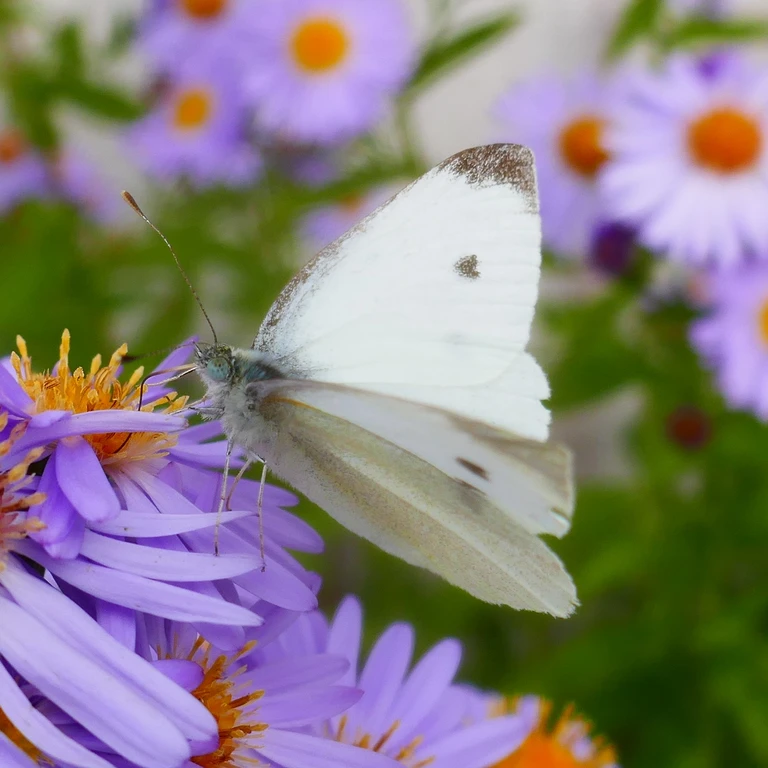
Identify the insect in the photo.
Pieris rapae
